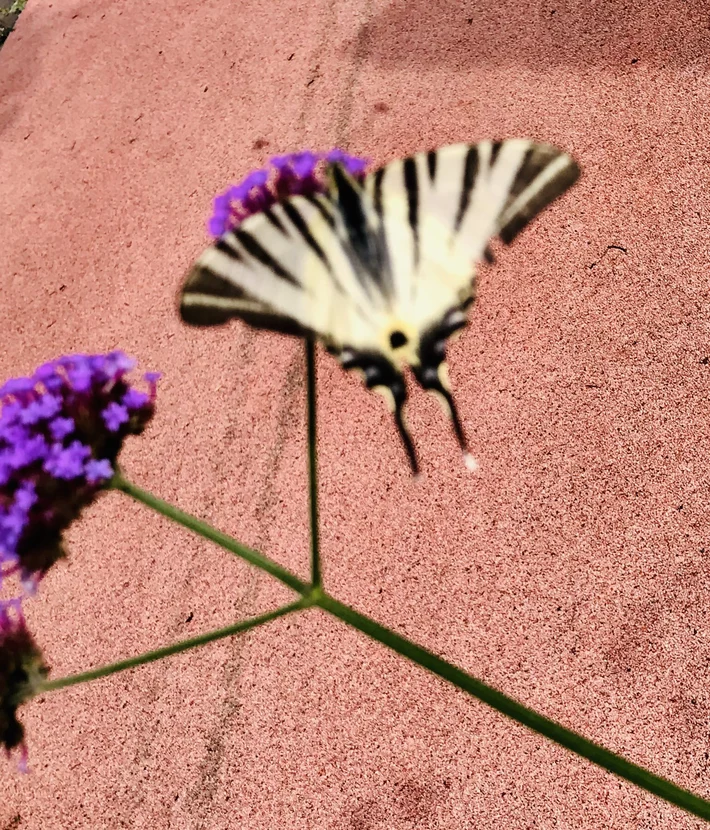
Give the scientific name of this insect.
Iphiclides podalirius
